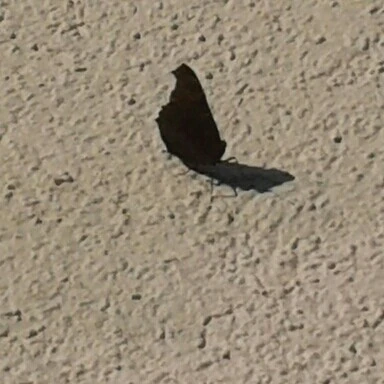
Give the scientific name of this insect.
Aglais io
